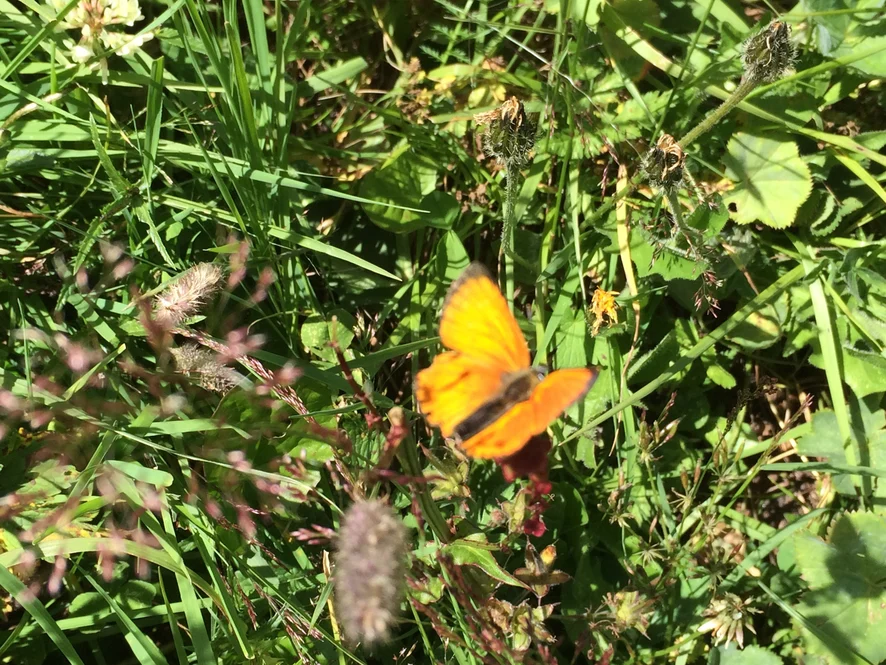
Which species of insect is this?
Lycaena virgaureae
